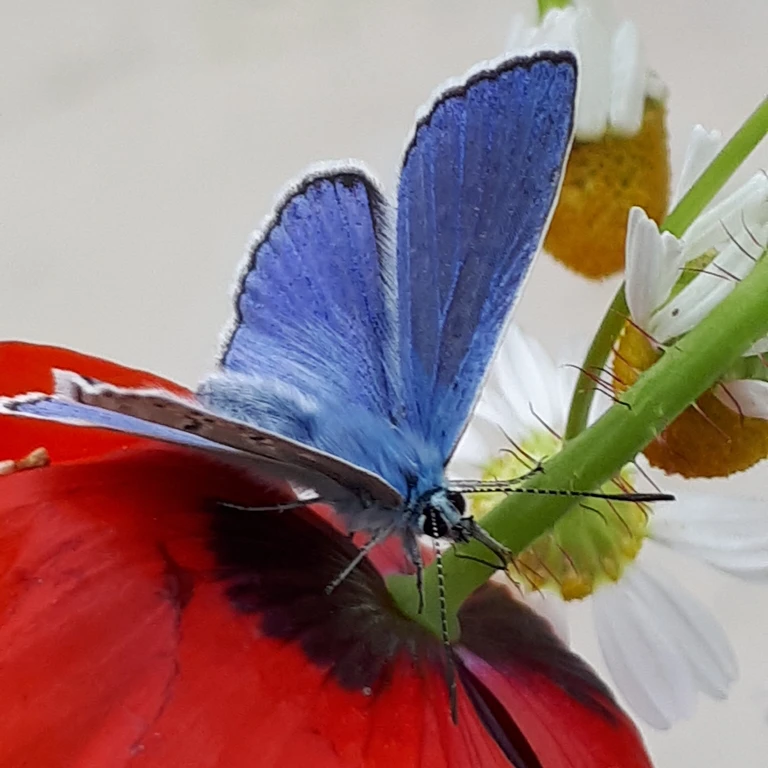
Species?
Polyommatus icarus
